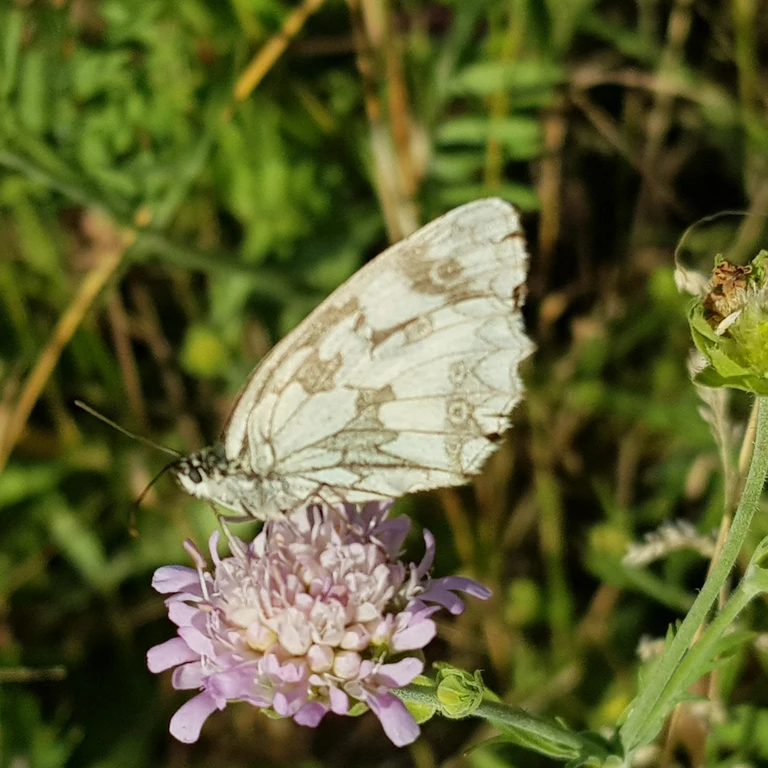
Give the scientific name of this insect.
Melanargia galathea
